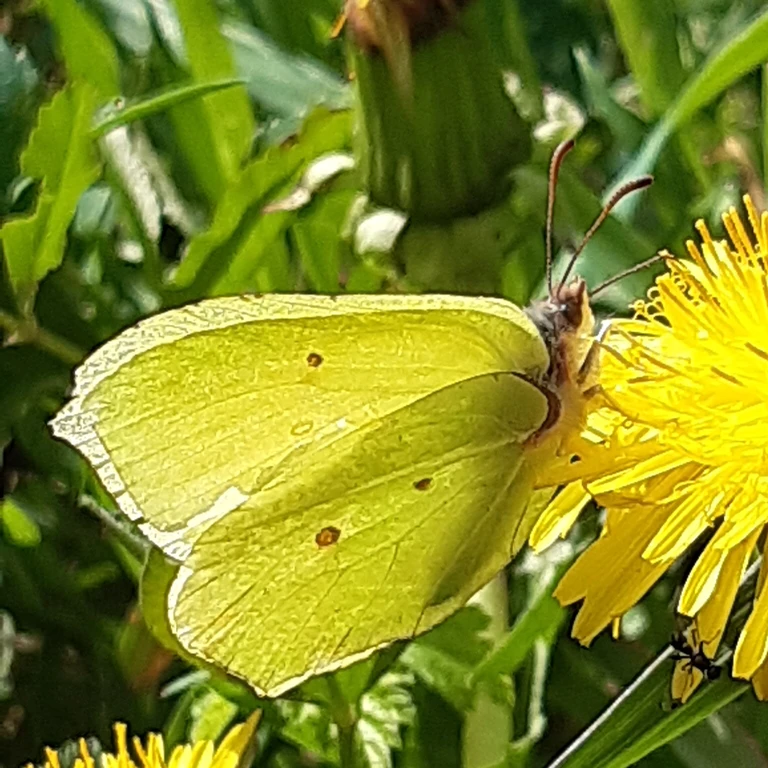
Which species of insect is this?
Gonepteryx rhamni
